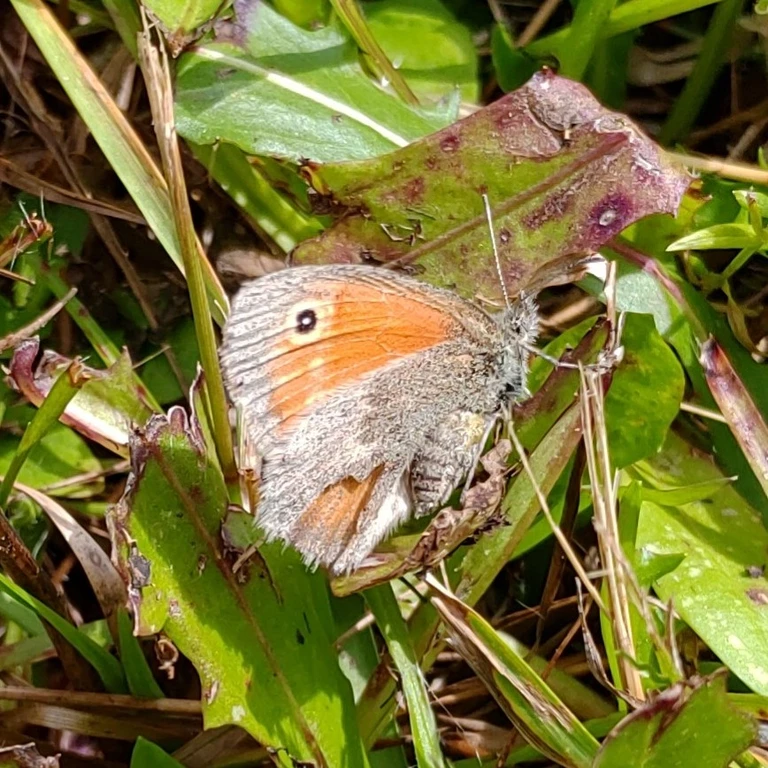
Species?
Coenonympha pamphilus
